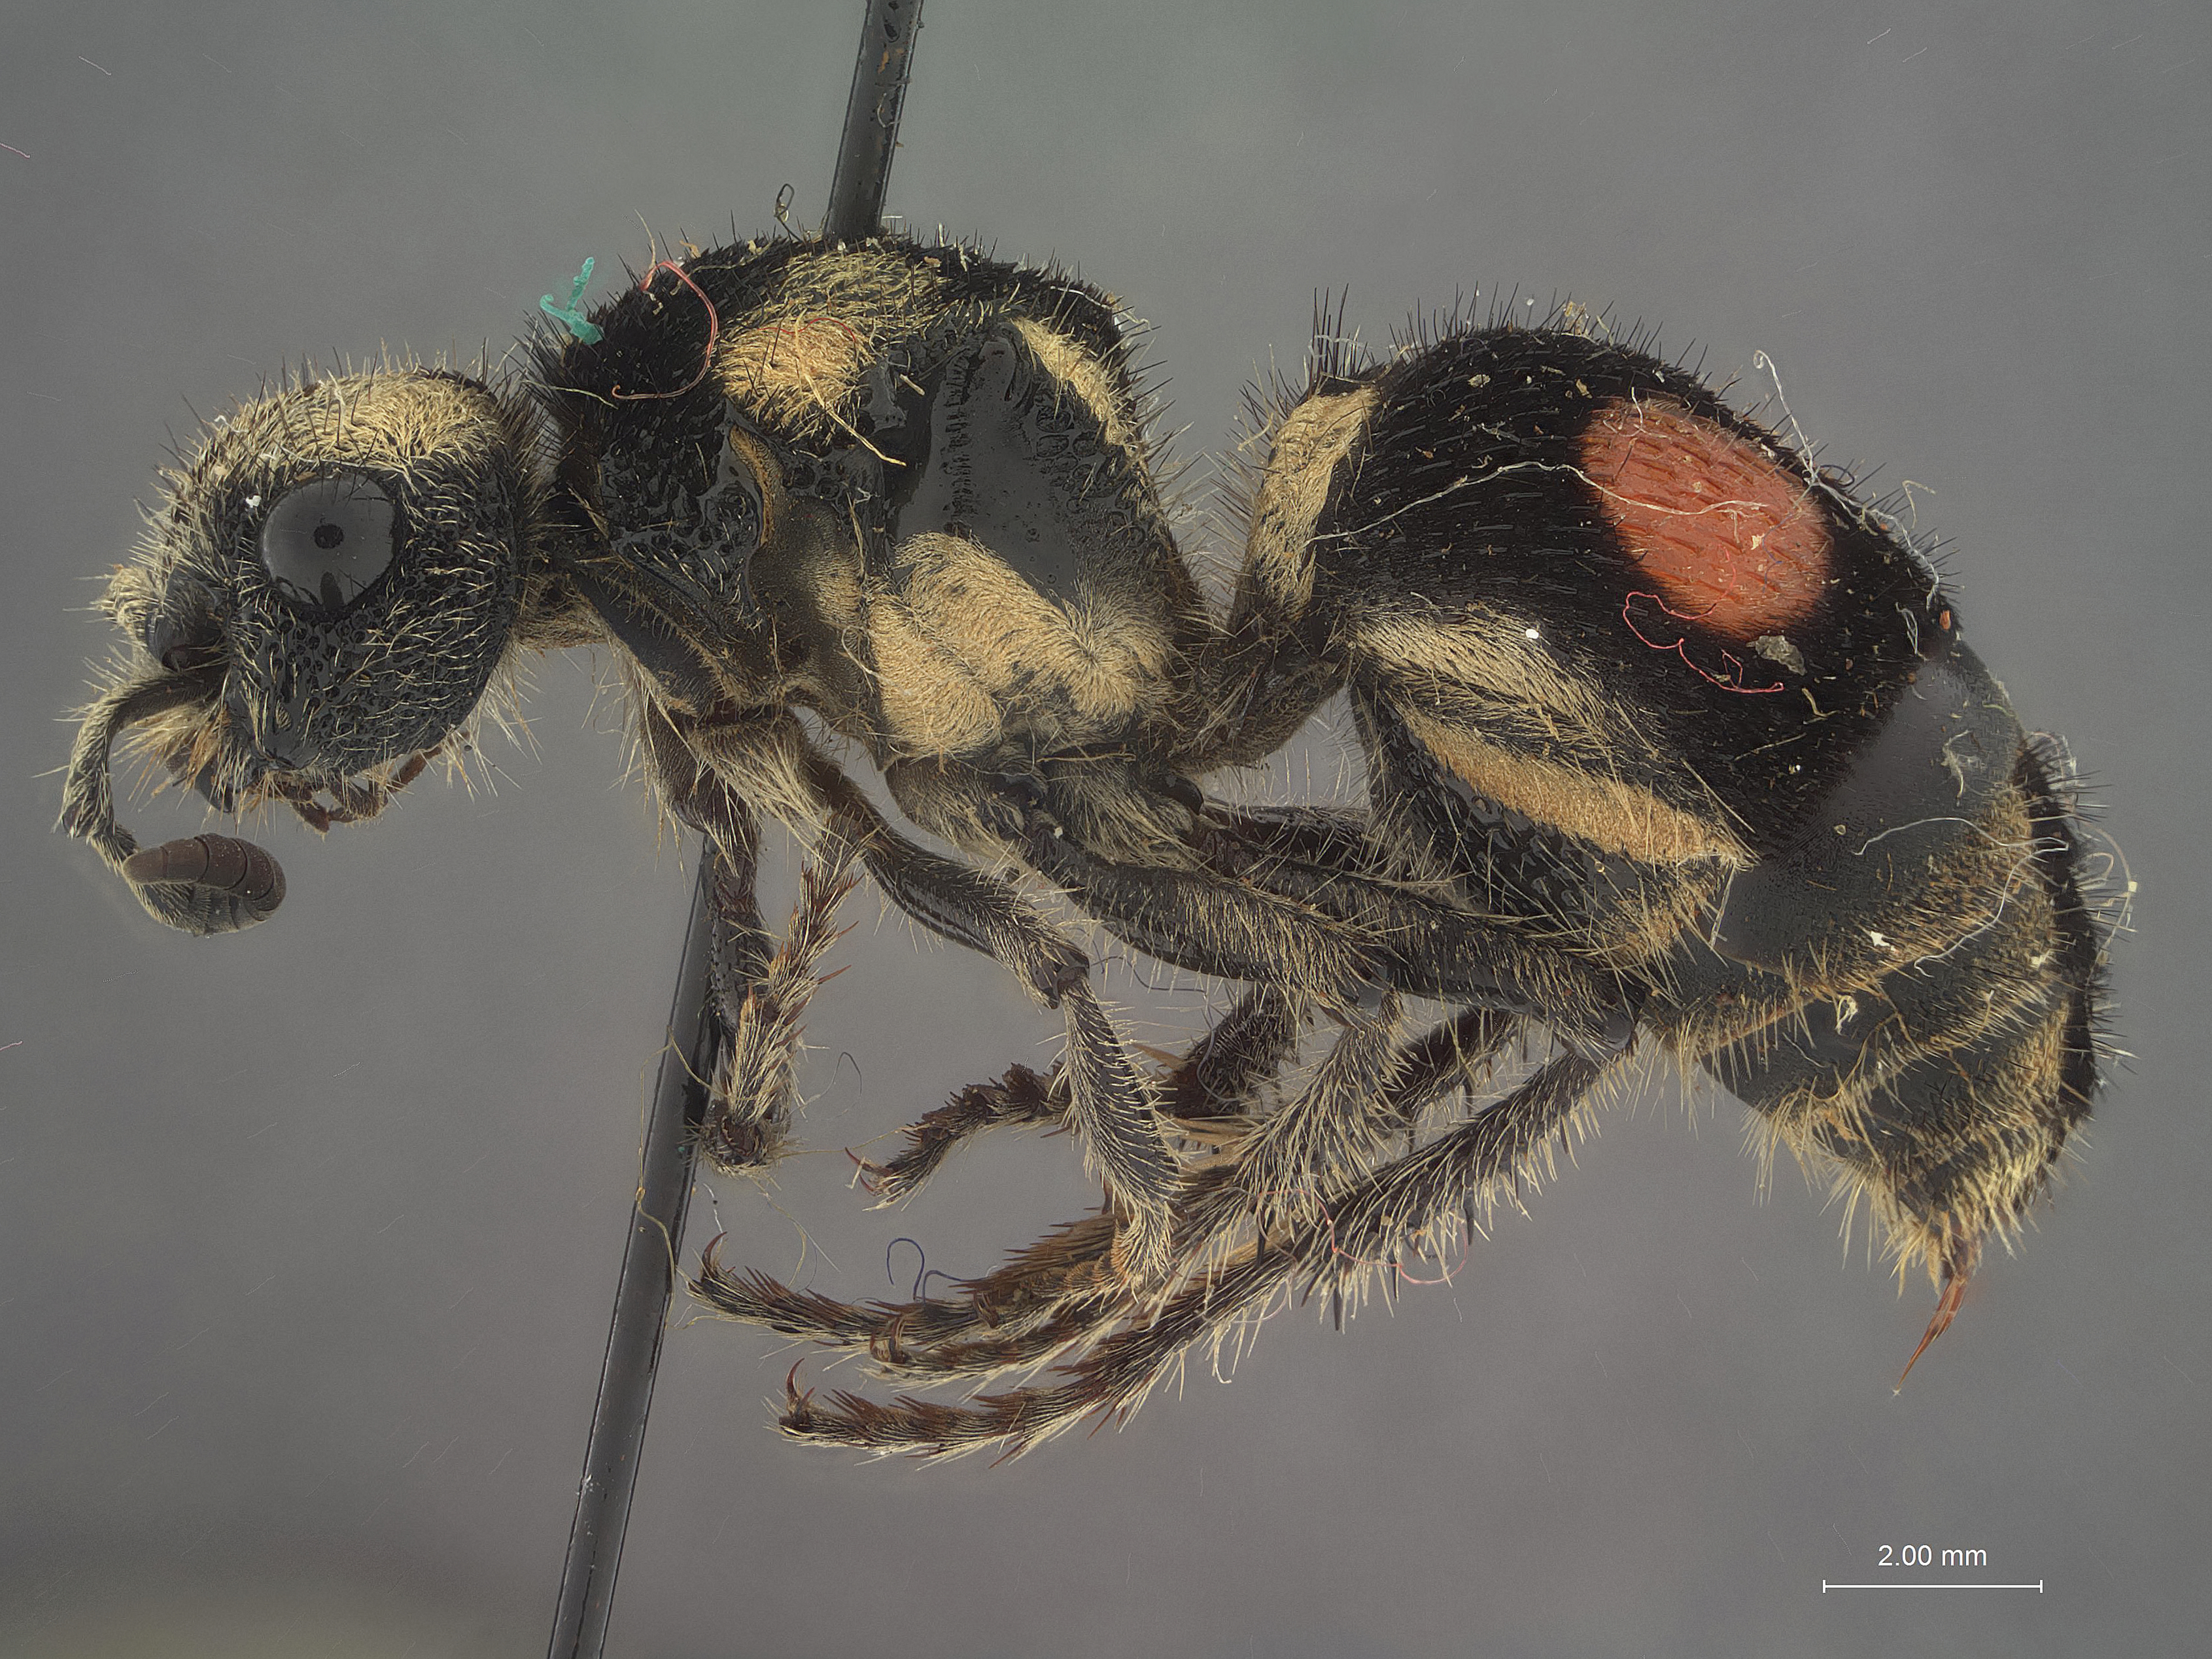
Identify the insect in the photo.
Sphaeropthalma peruviana
